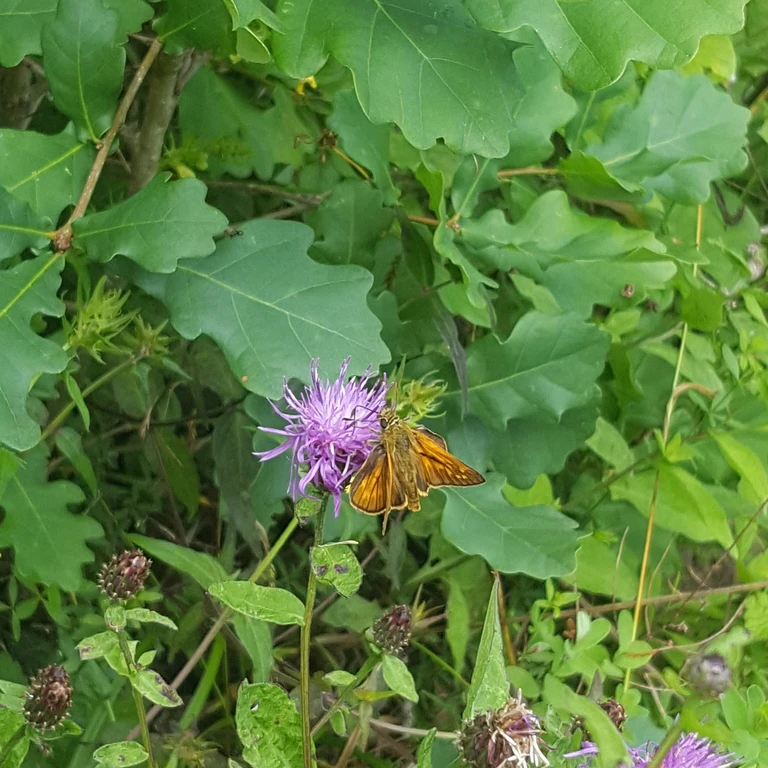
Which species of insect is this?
Ochlodes sylvanus (also Ochlodes venata)
